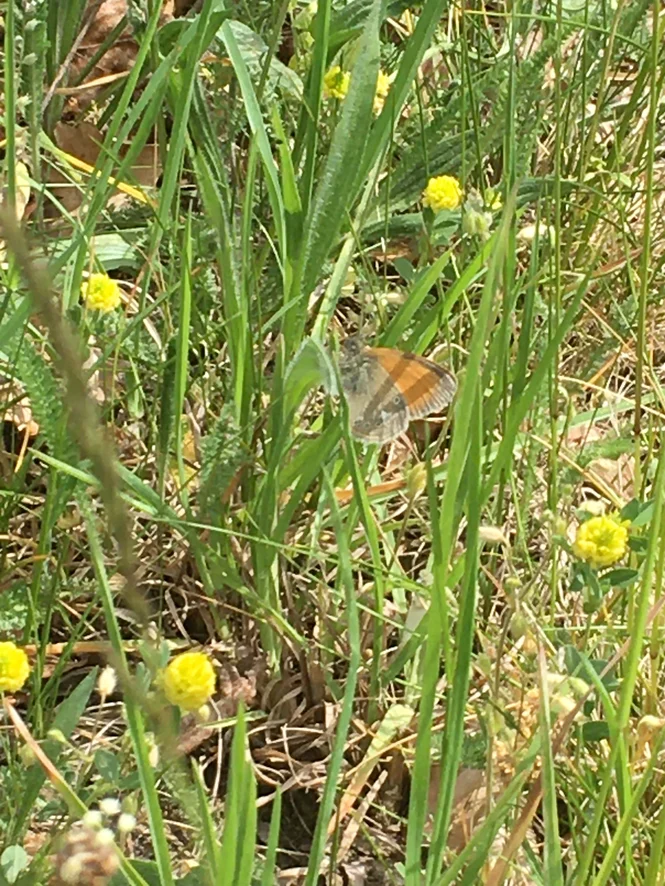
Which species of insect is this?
Coenonympha glycerion (also Coenonympha iphis)
